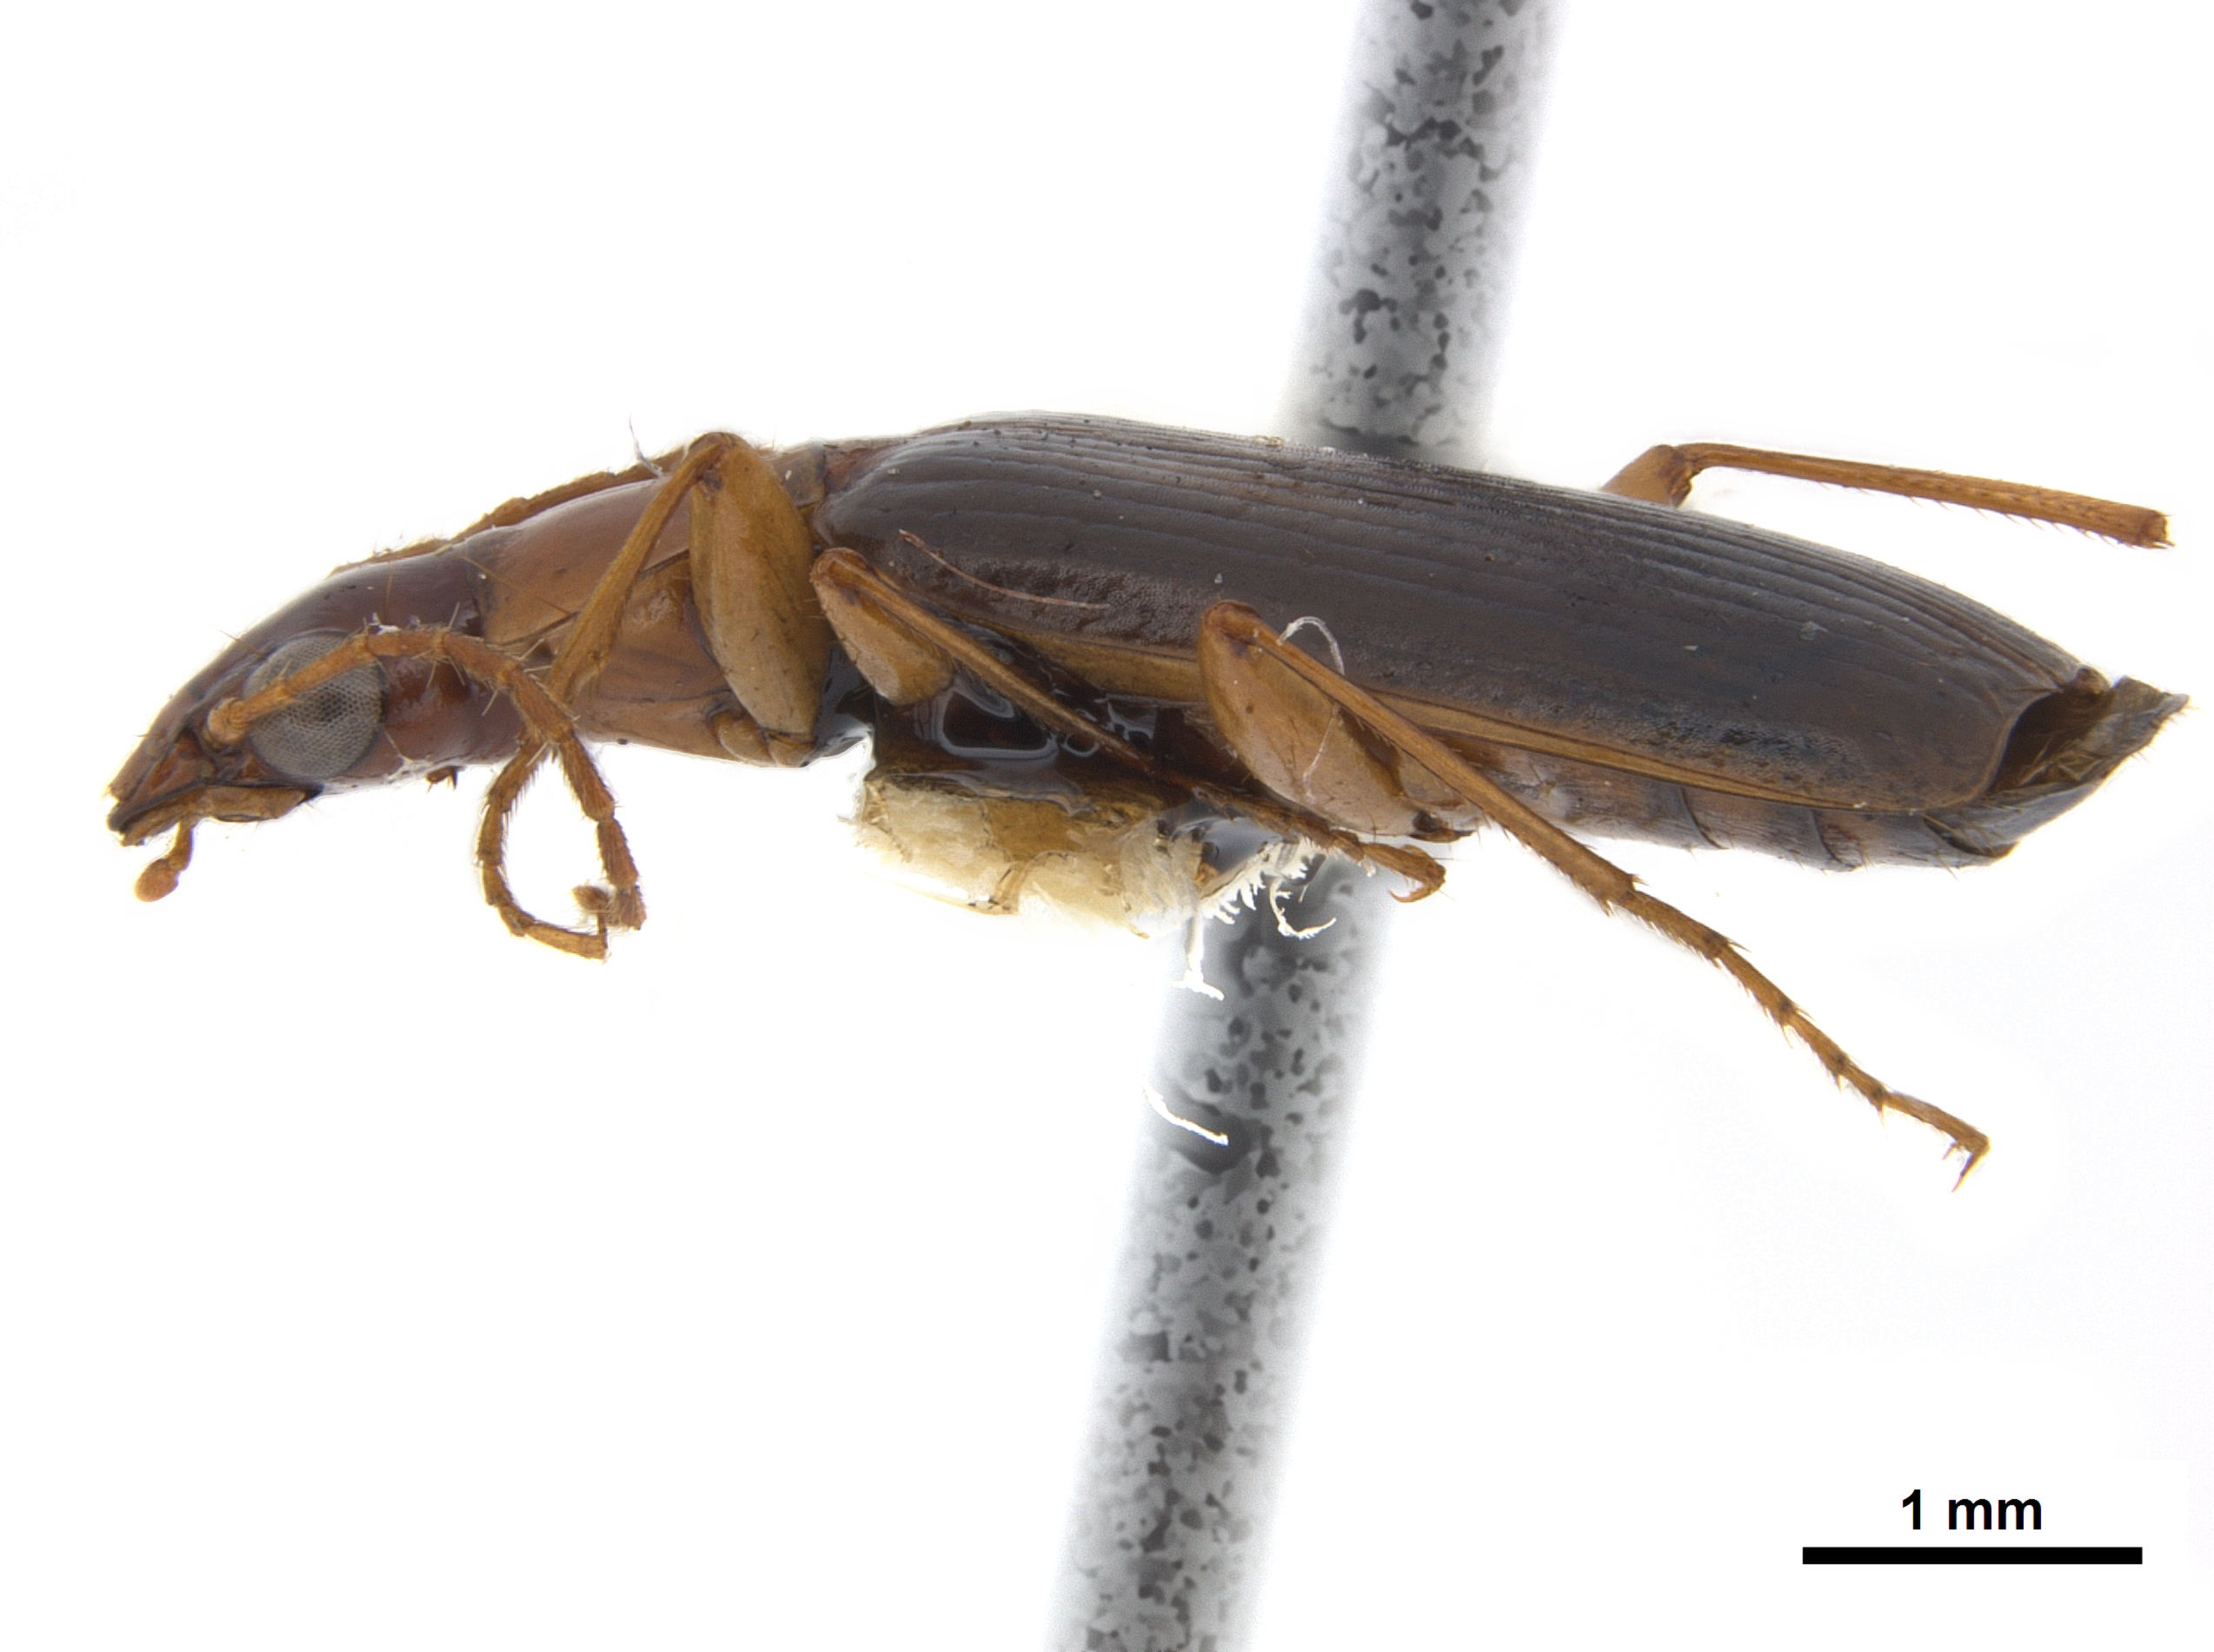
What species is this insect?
Dromius angustus
